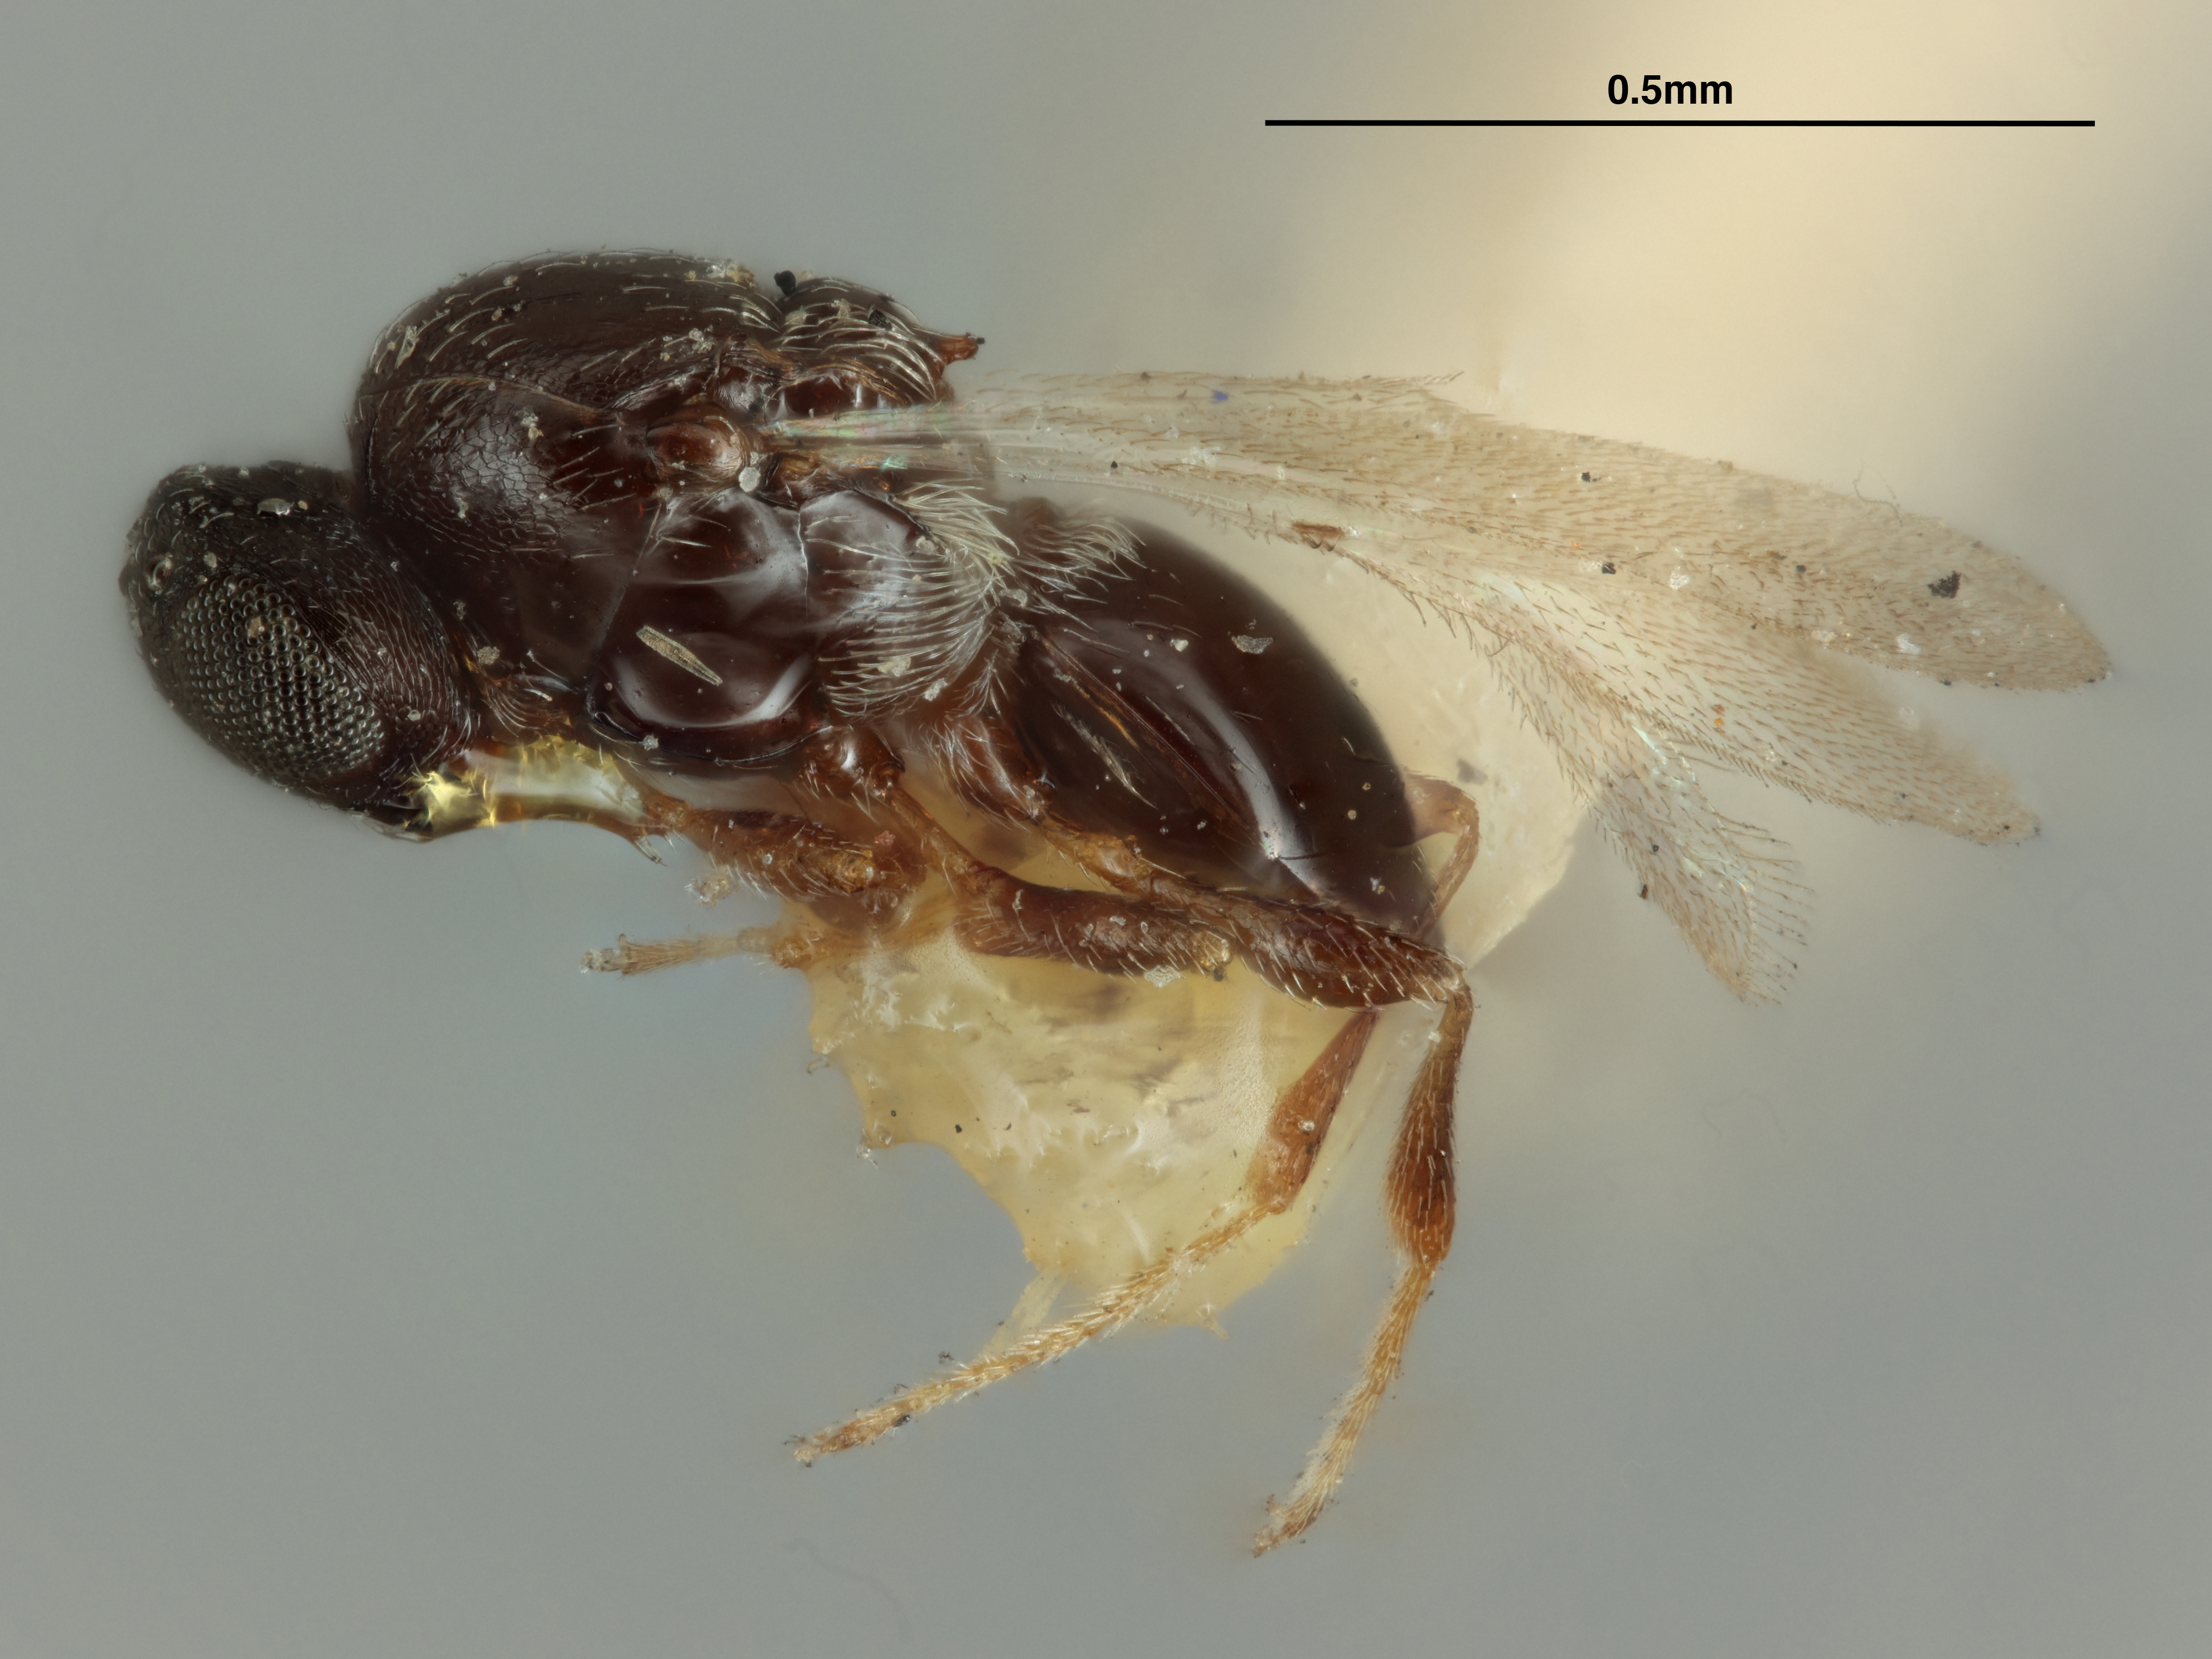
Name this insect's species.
Leptacis breviventris
